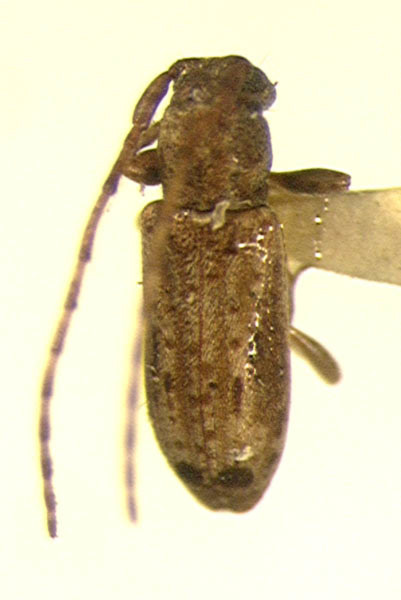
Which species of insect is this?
Acrepidopterum minutum
